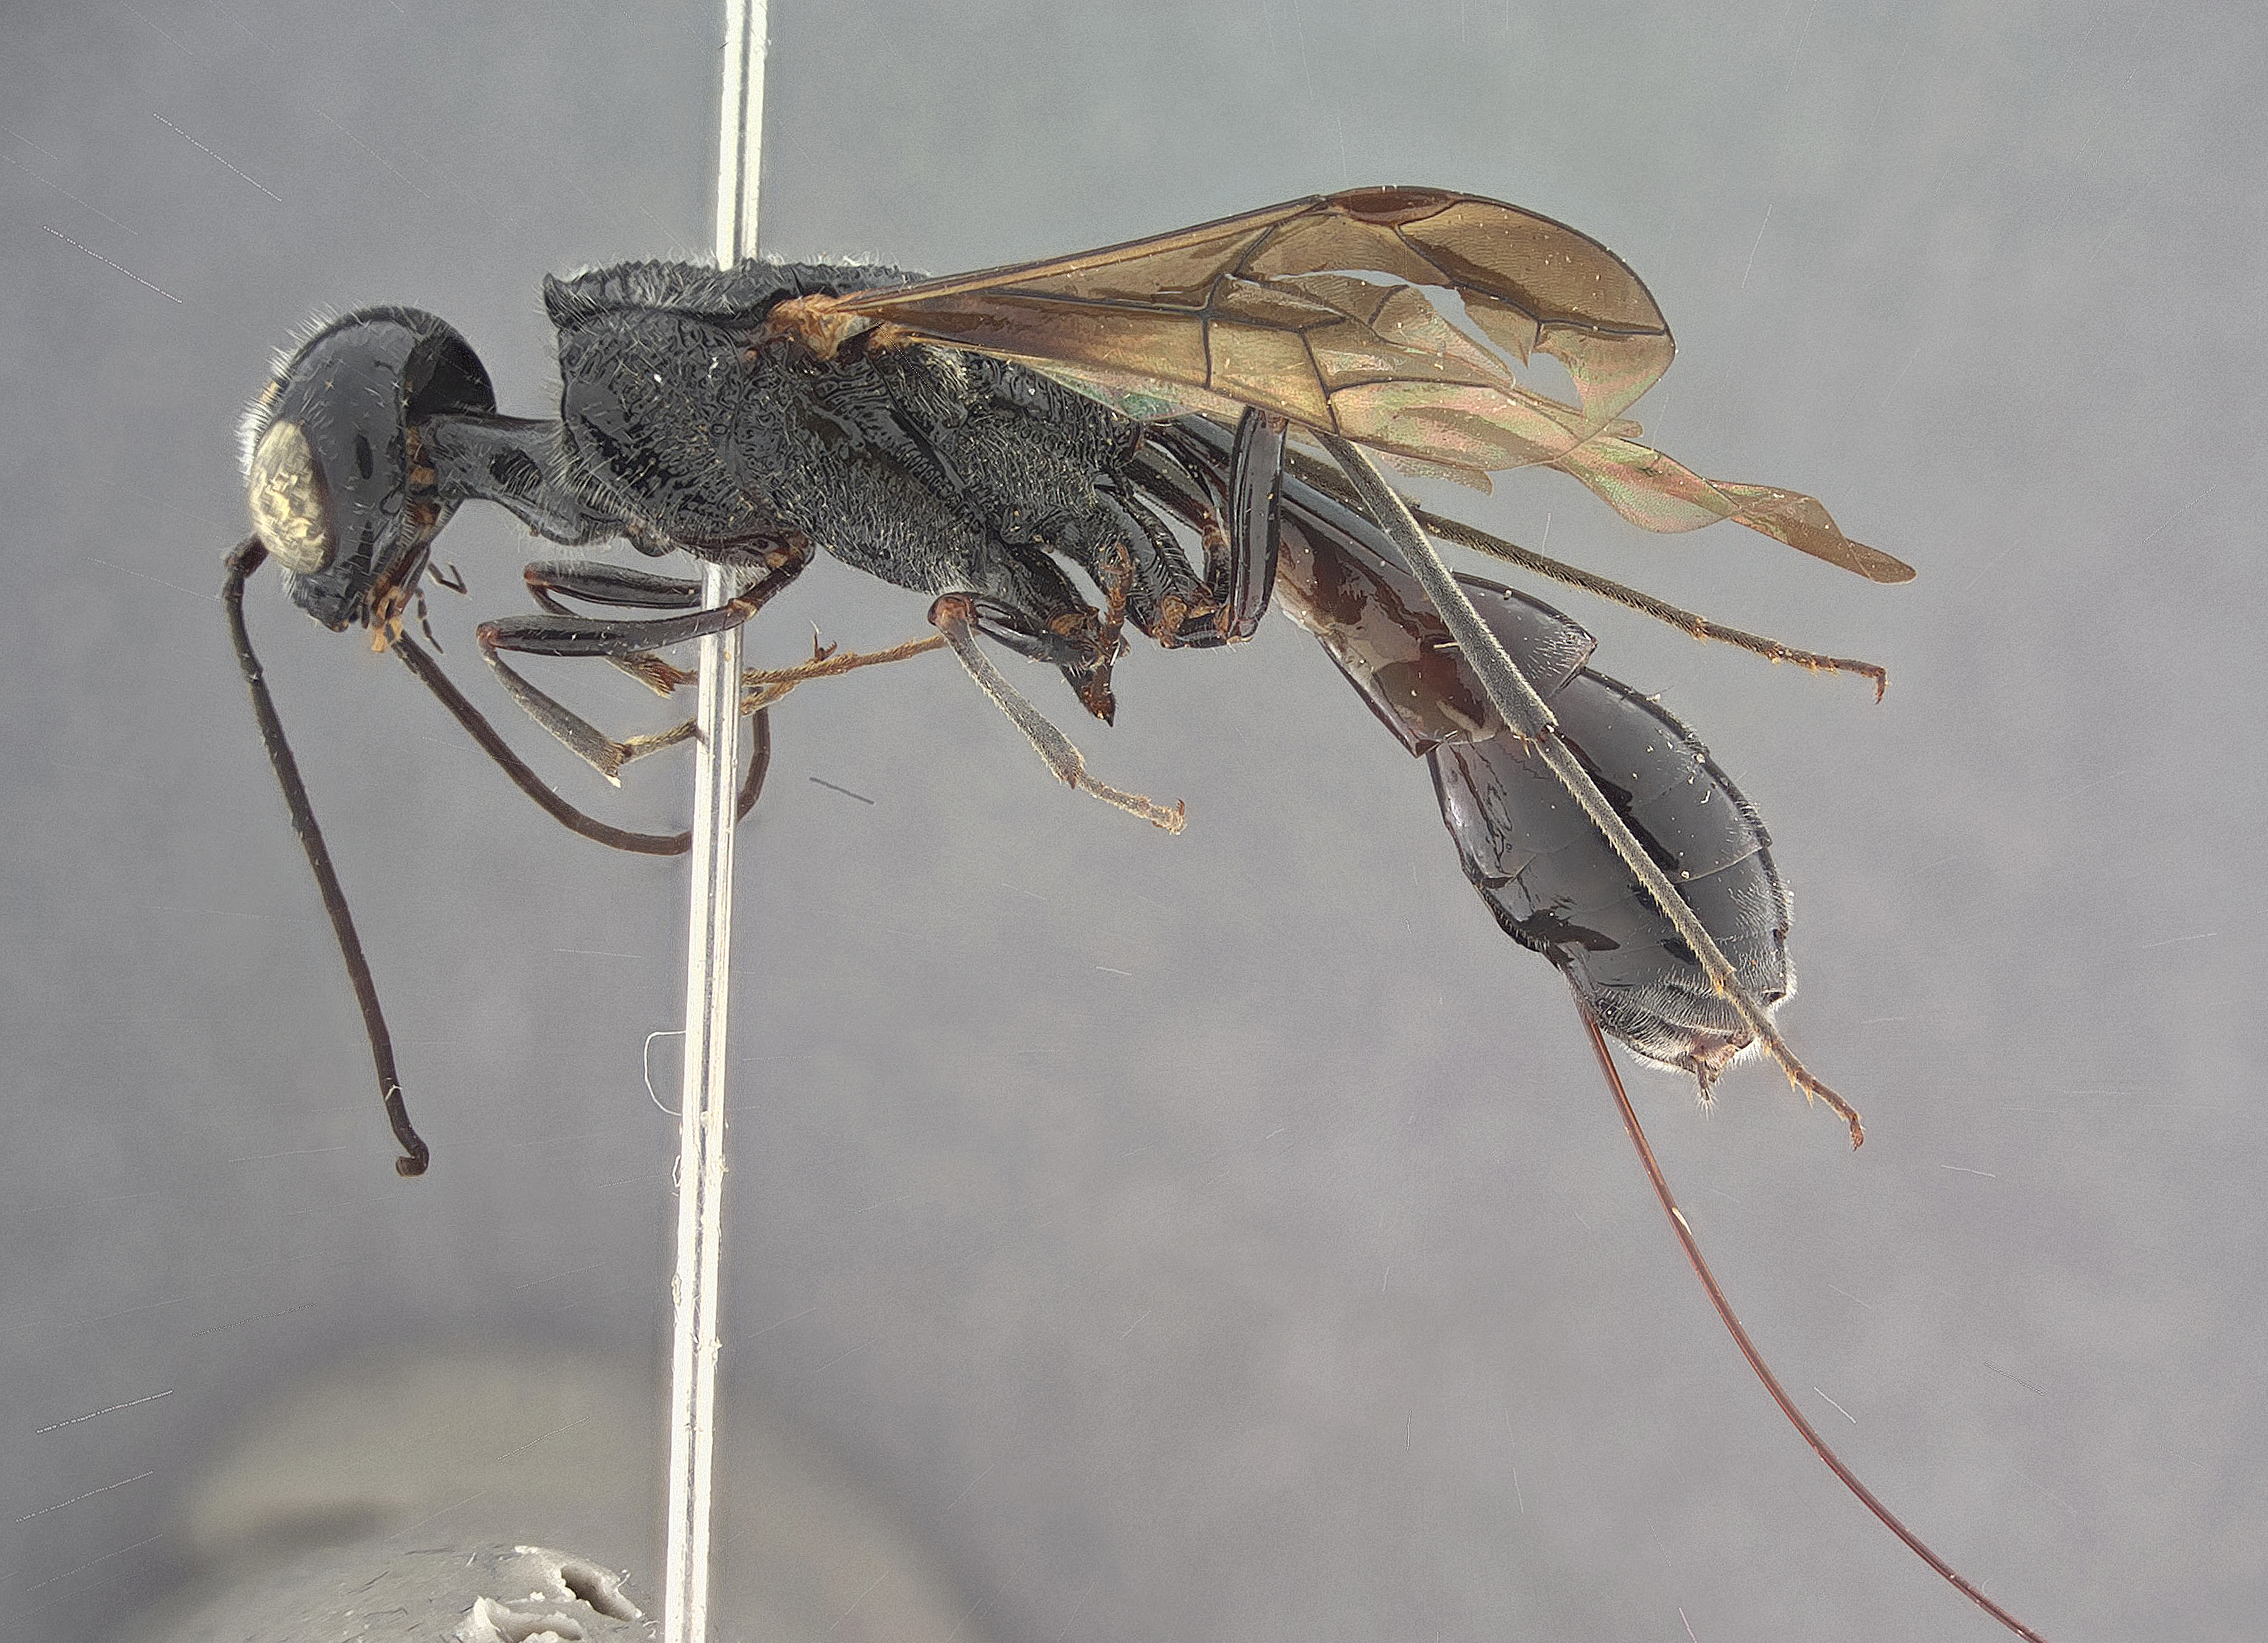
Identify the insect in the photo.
Pristaulacus krombeini
